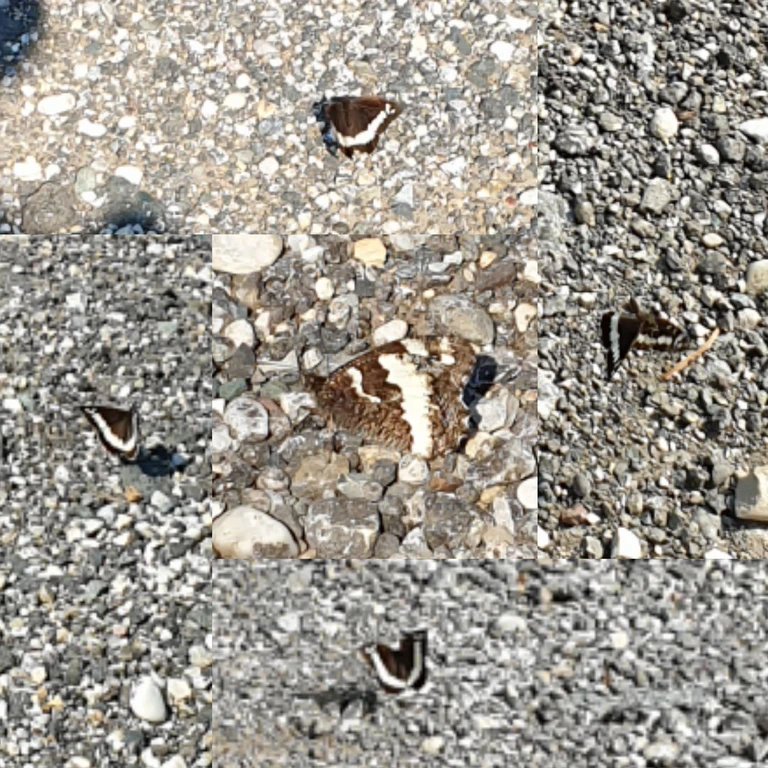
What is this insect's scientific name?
Brintesia circe
